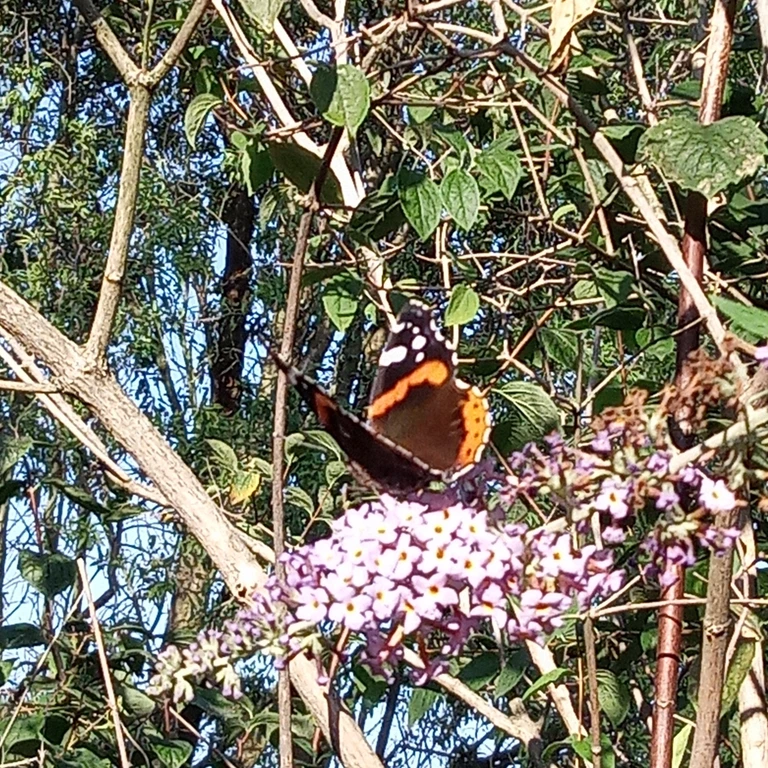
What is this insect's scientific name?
Vanessa atalanta
